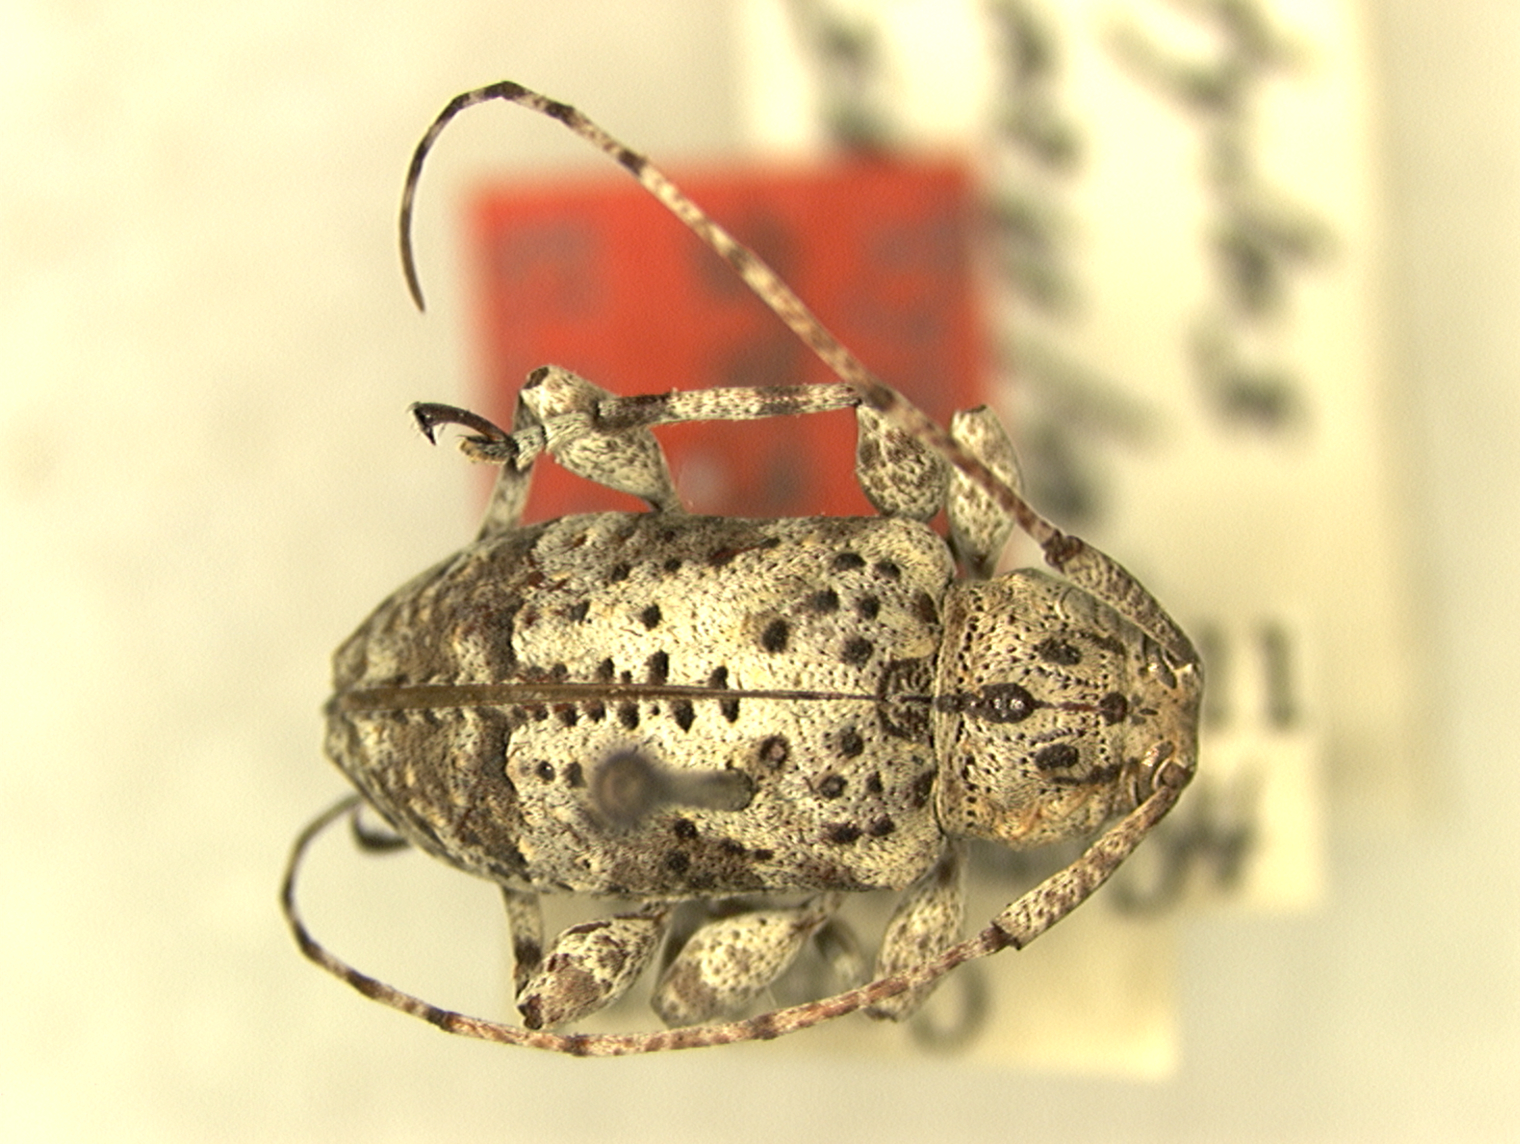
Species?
Leptostylopsis atromaculatus (also Leptostylus atromaculatus)
